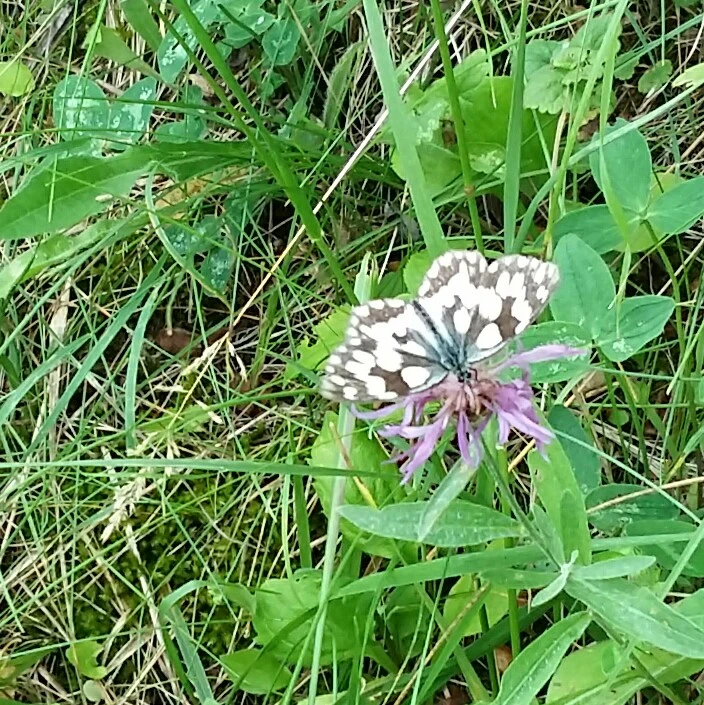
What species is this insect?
Melanargia galathea
